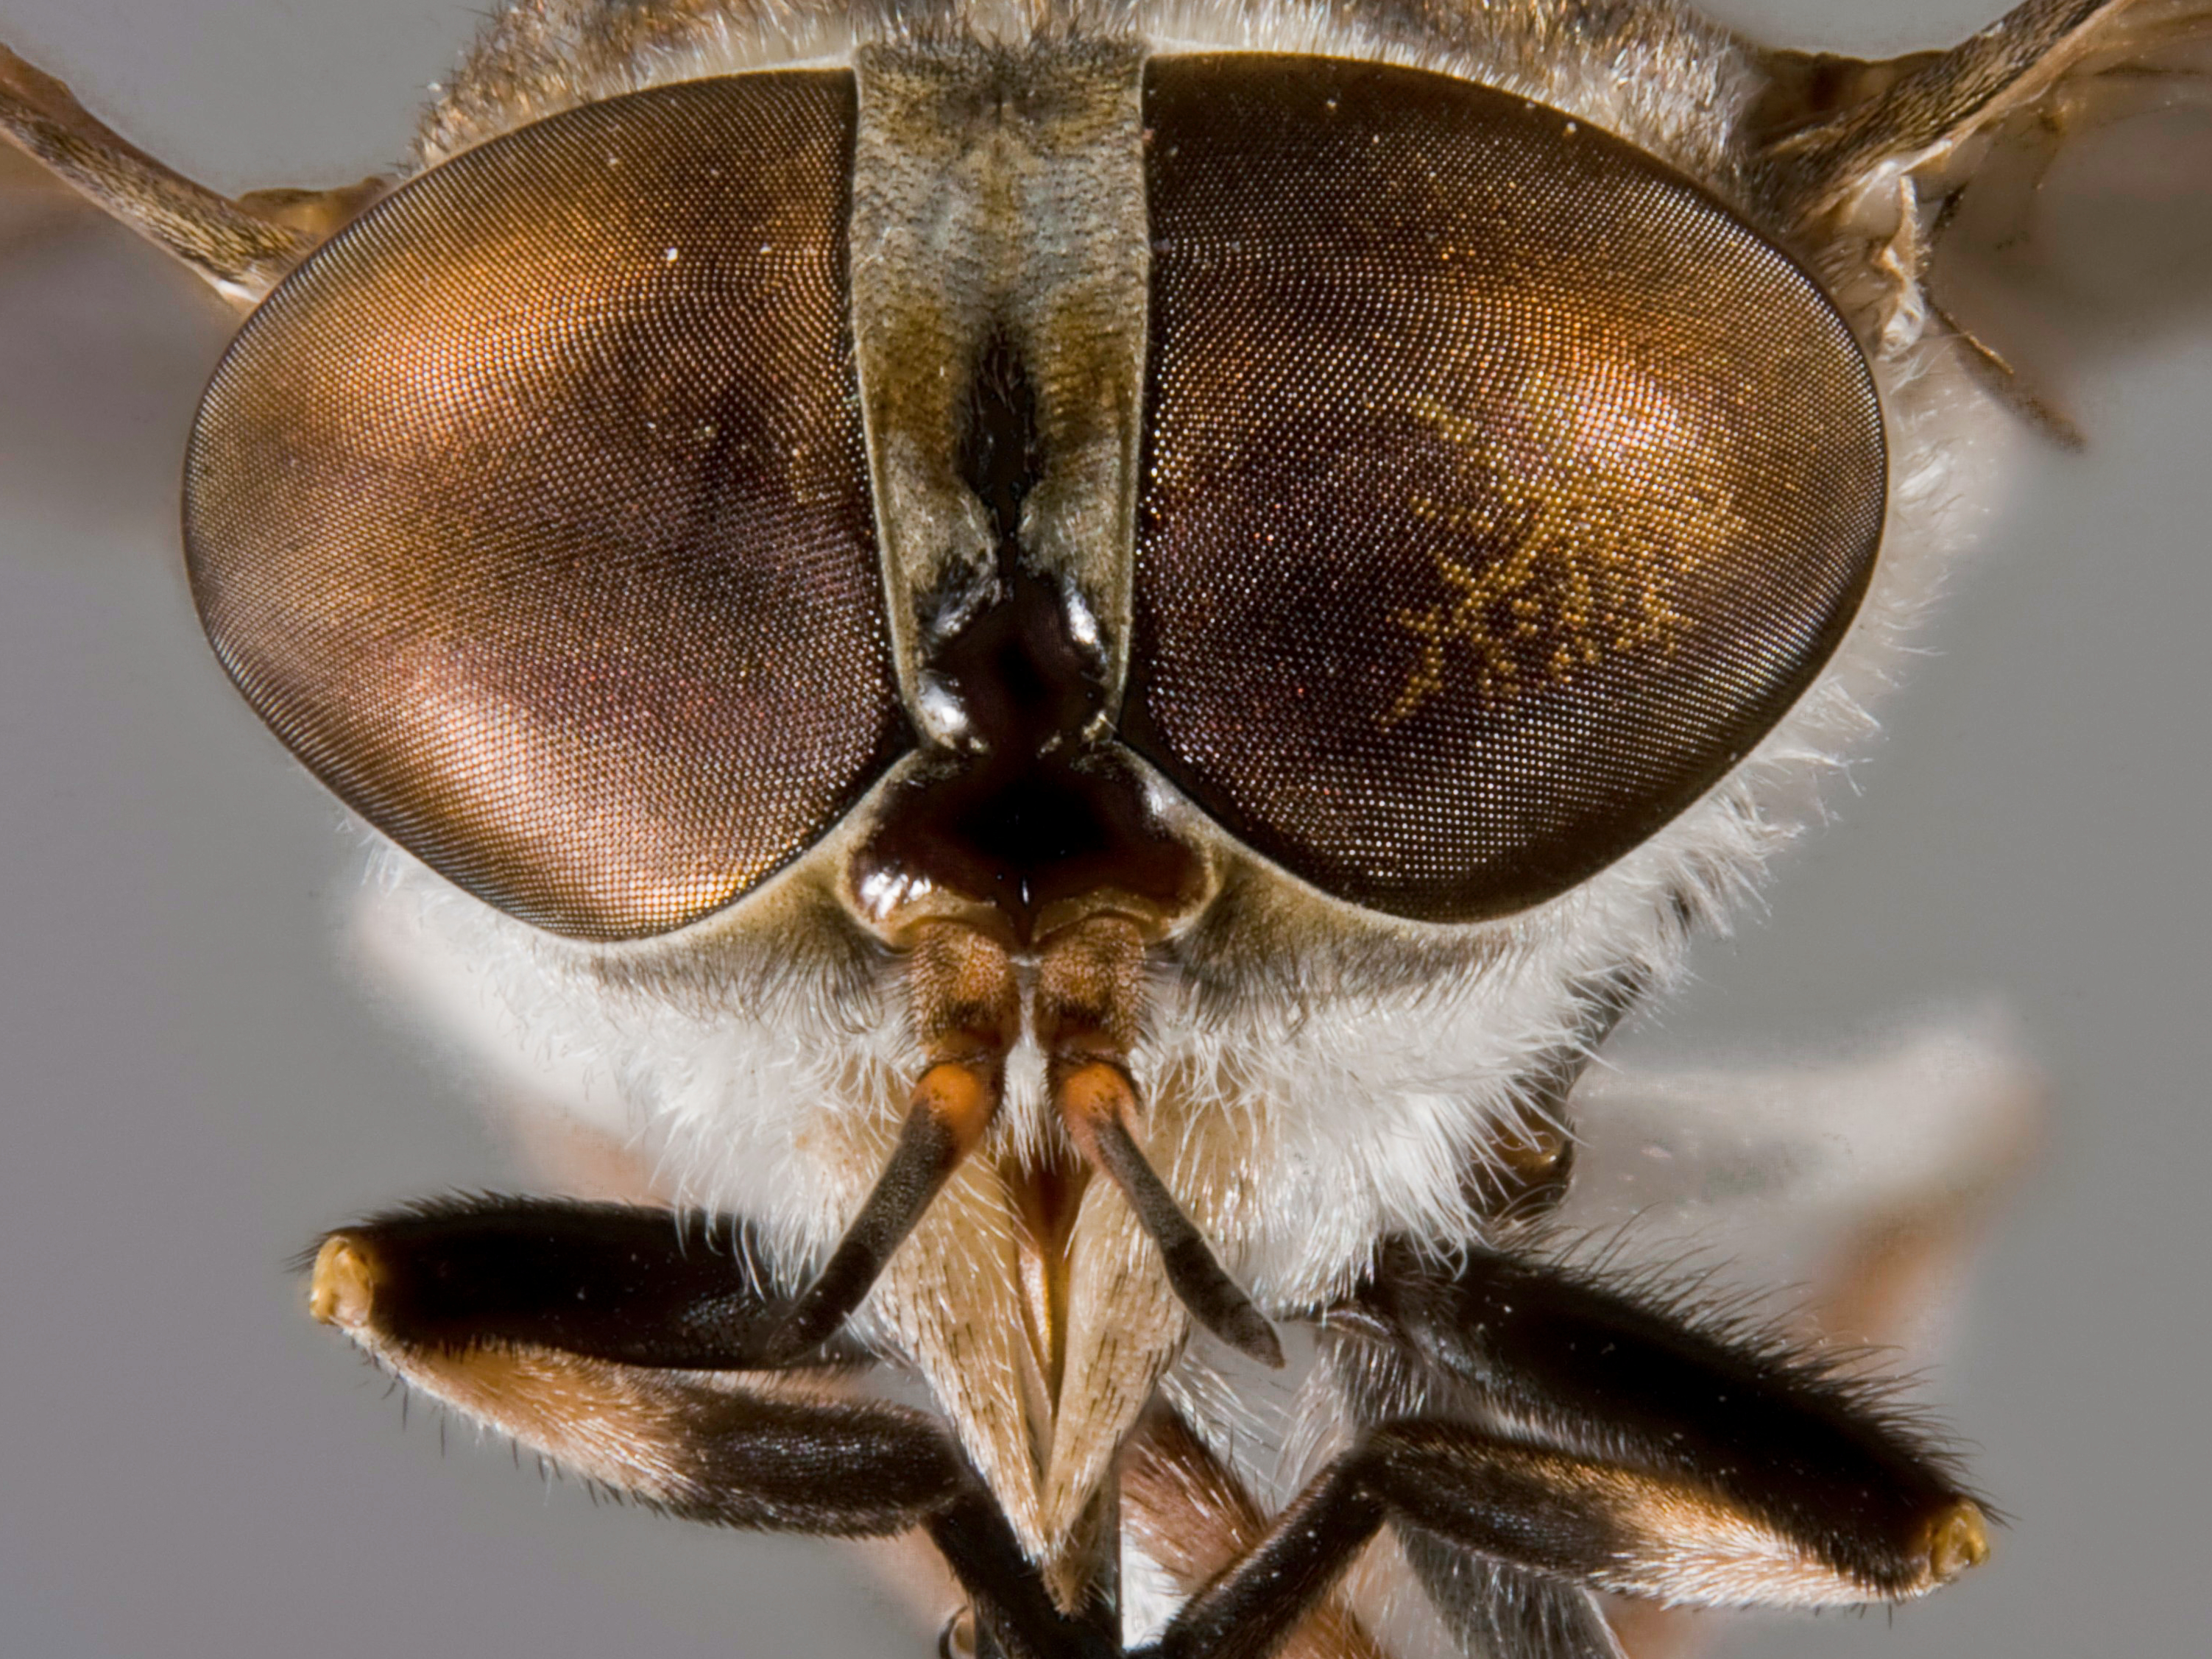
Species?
Tabanus caenosus
